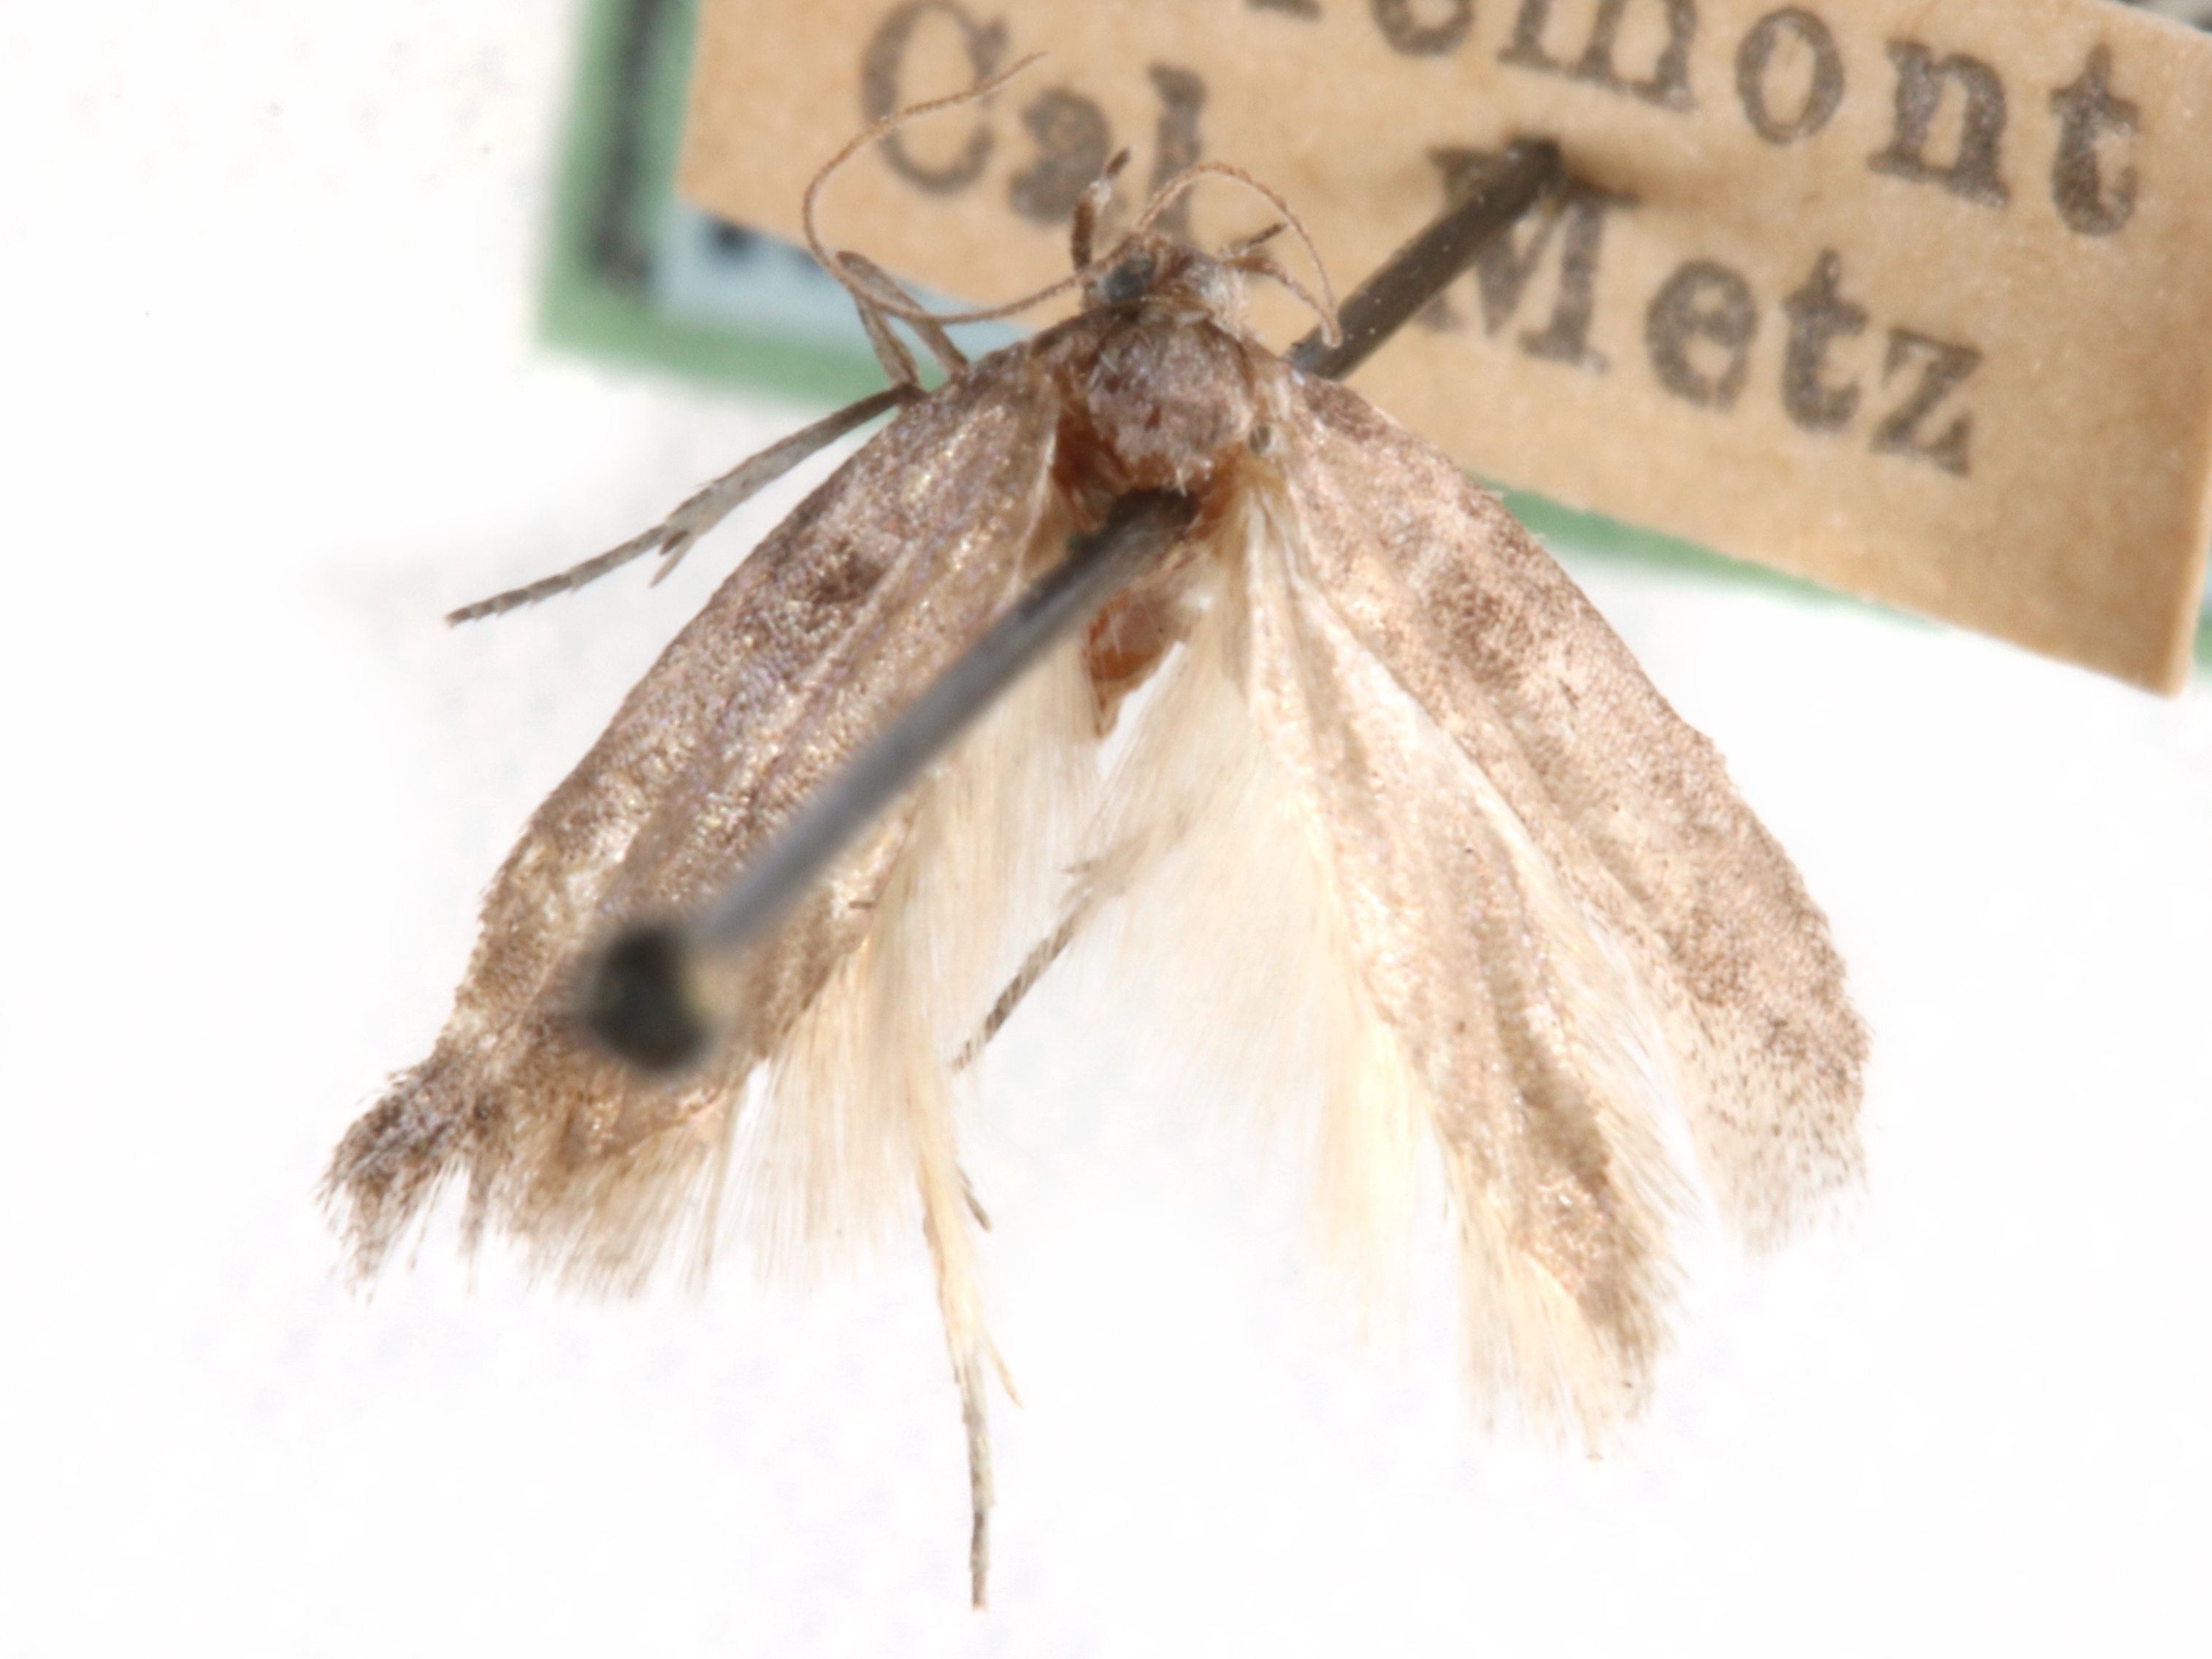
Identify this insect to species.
Anoncia porriginosa
